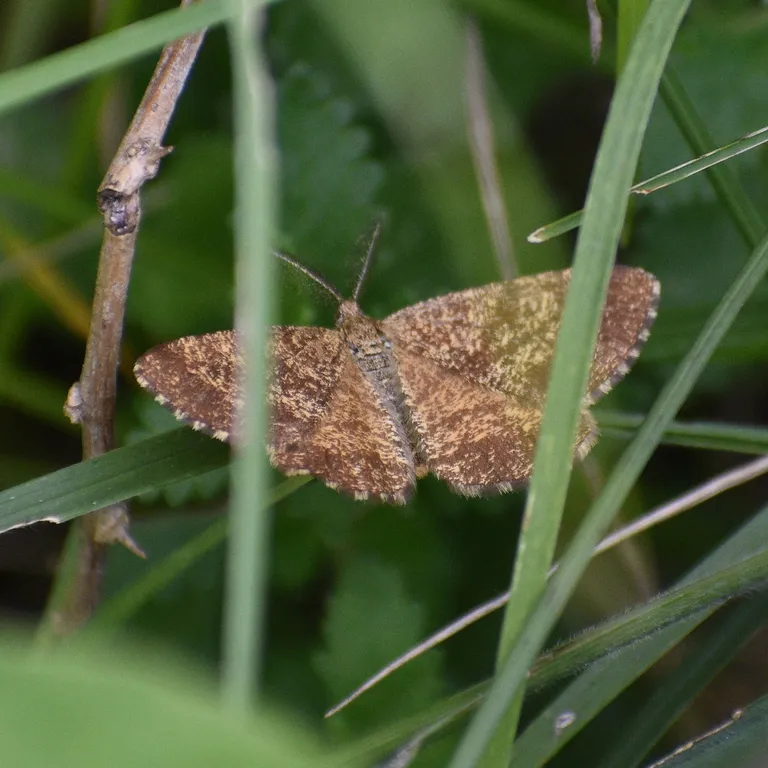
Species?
Ematurga atomaria
